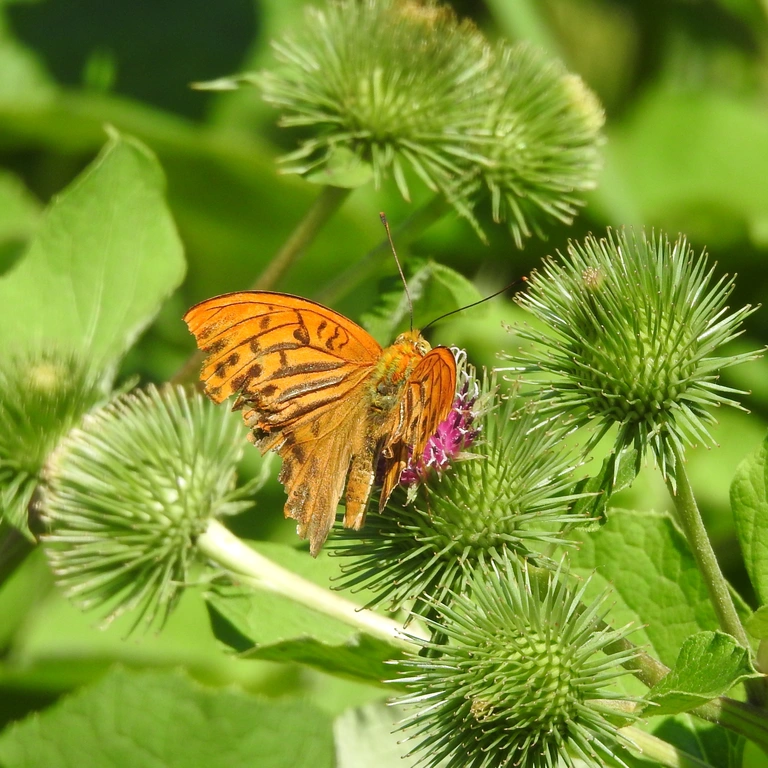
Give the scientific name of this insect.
Argynnis paphia
